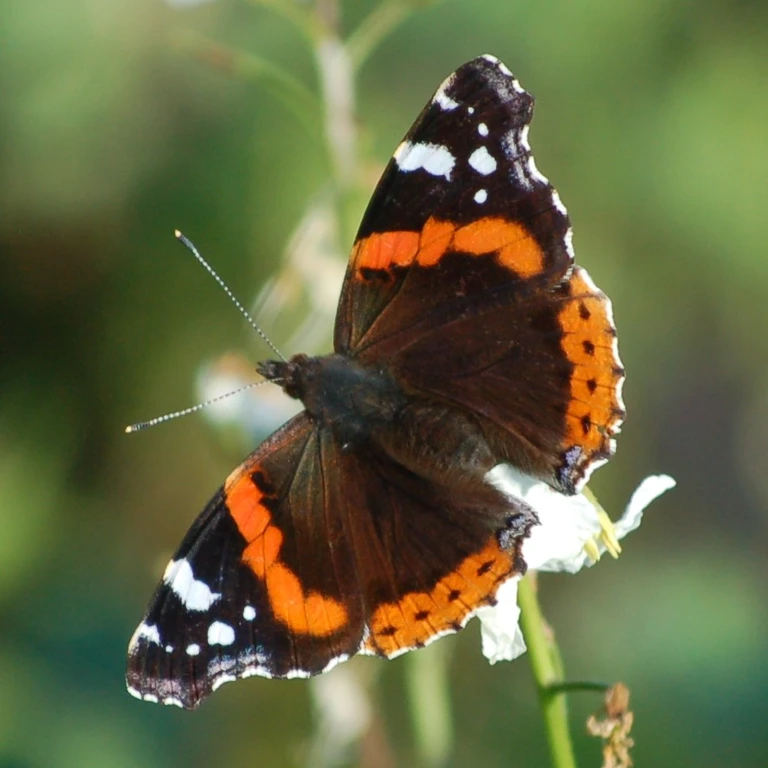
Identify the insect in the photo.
Vanessa atalanta
